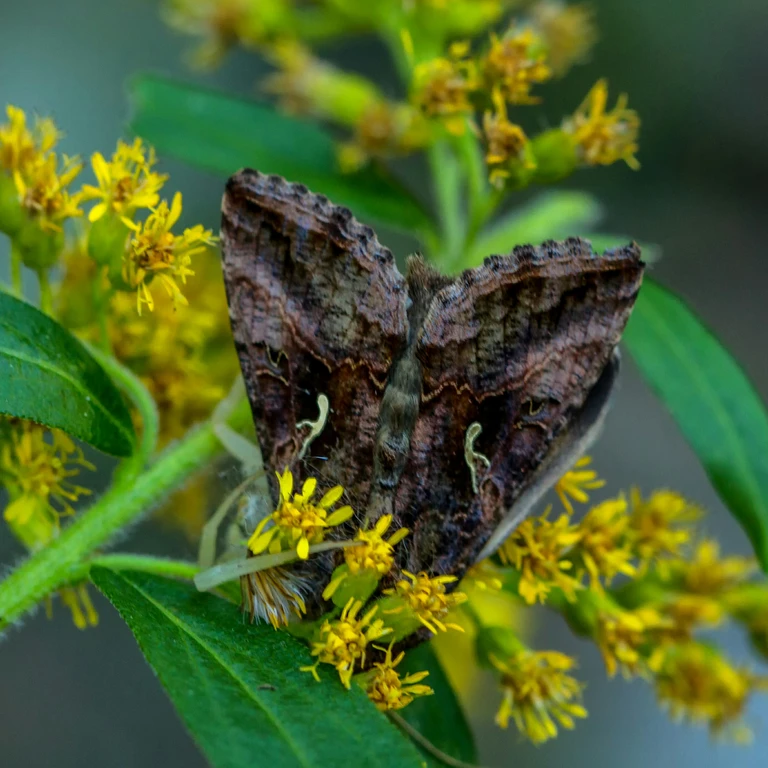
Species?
Autographa gamma
